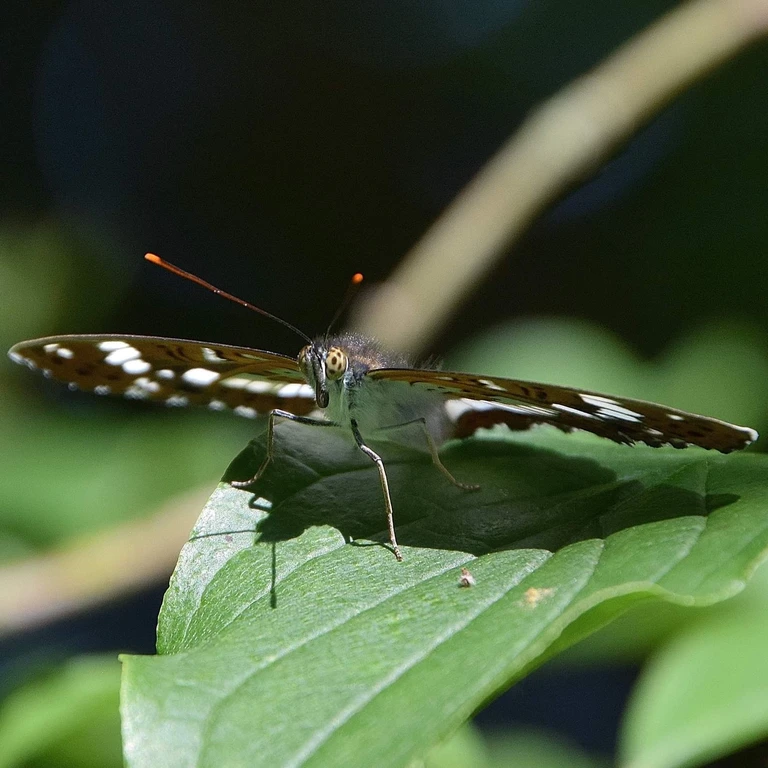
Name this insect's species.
Limenitis camilla (also Ladoga camilla)
